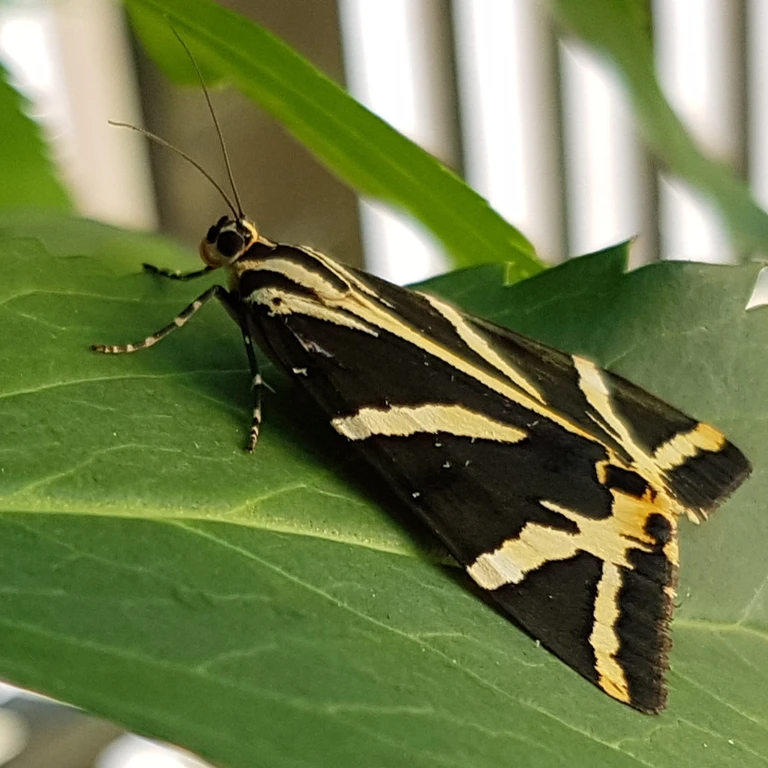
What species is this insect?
Euplagia quadripunctaria
